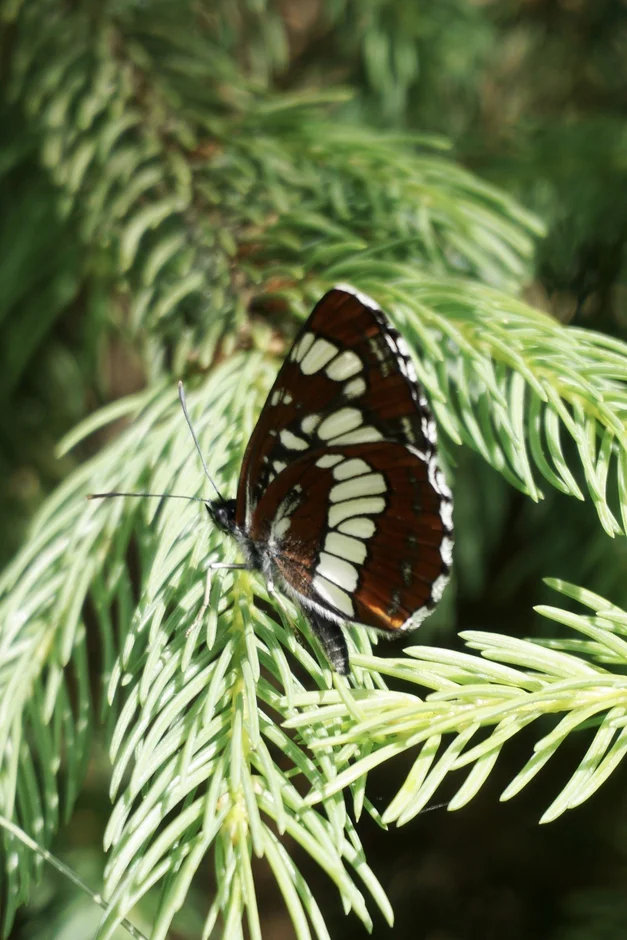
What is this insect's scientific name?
Neptis rivularis
